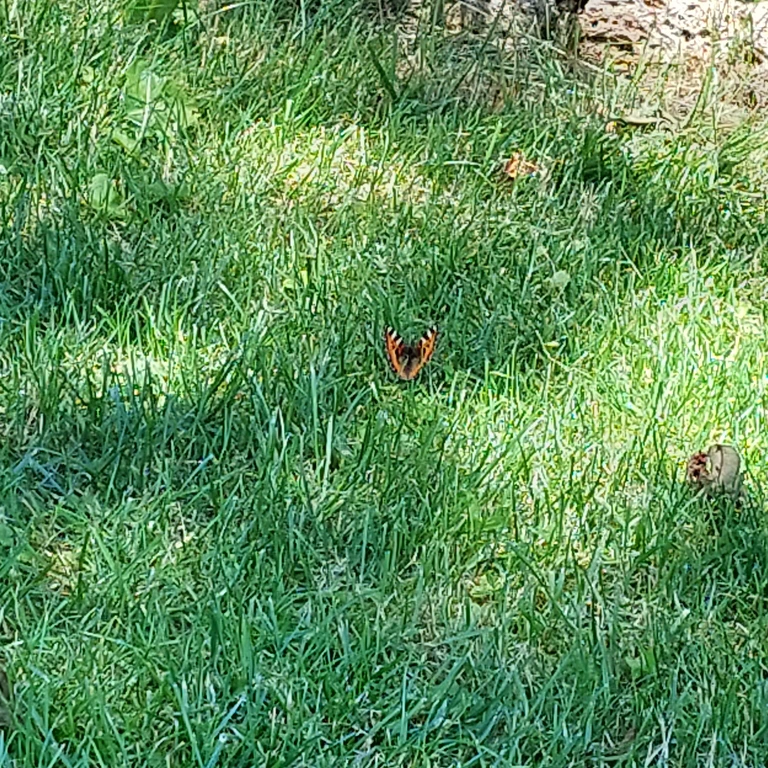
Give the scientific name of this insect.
Aglais urticae
